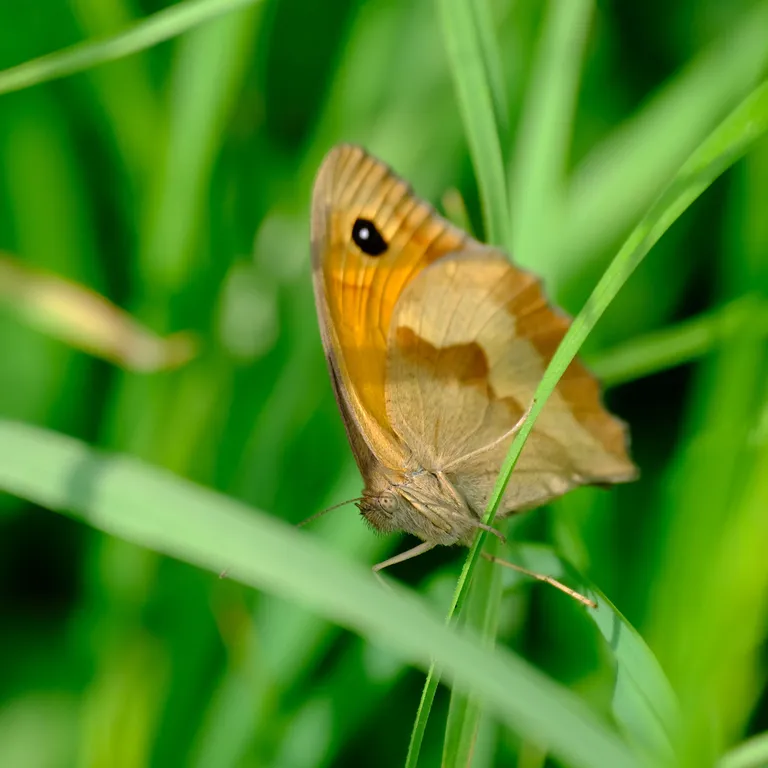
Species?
Maniola jurtina
